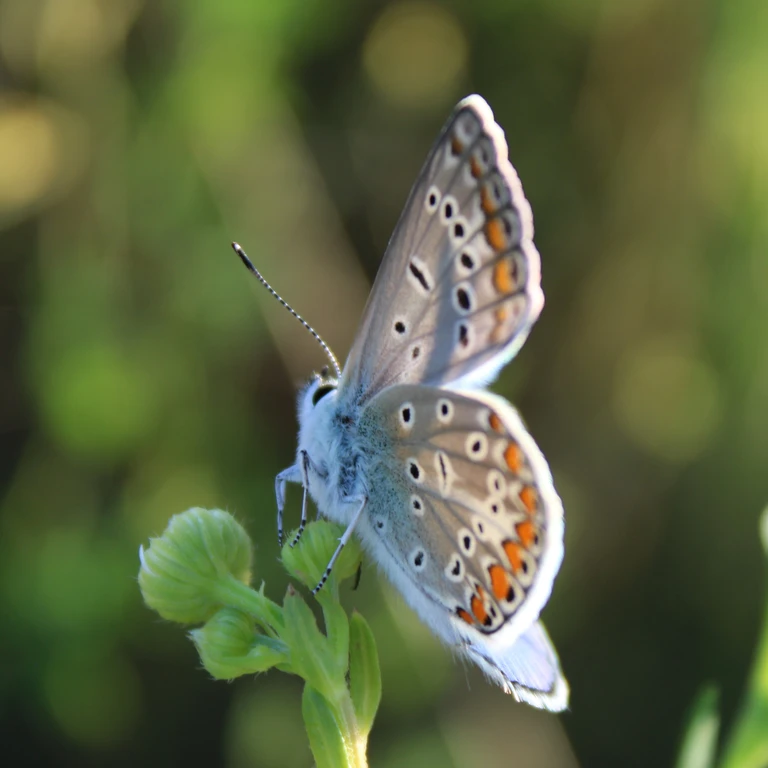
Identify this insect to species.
Polyommatus icarus
